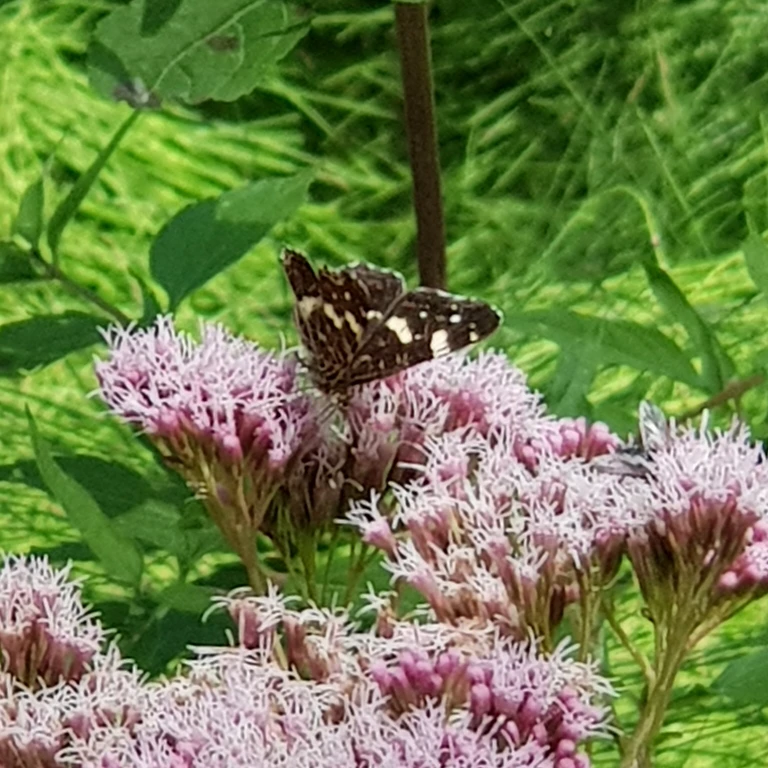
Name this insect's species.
Araschnia levana
